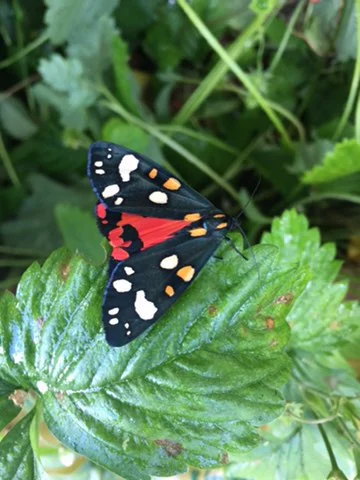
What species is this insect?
Callimorpha dominula
